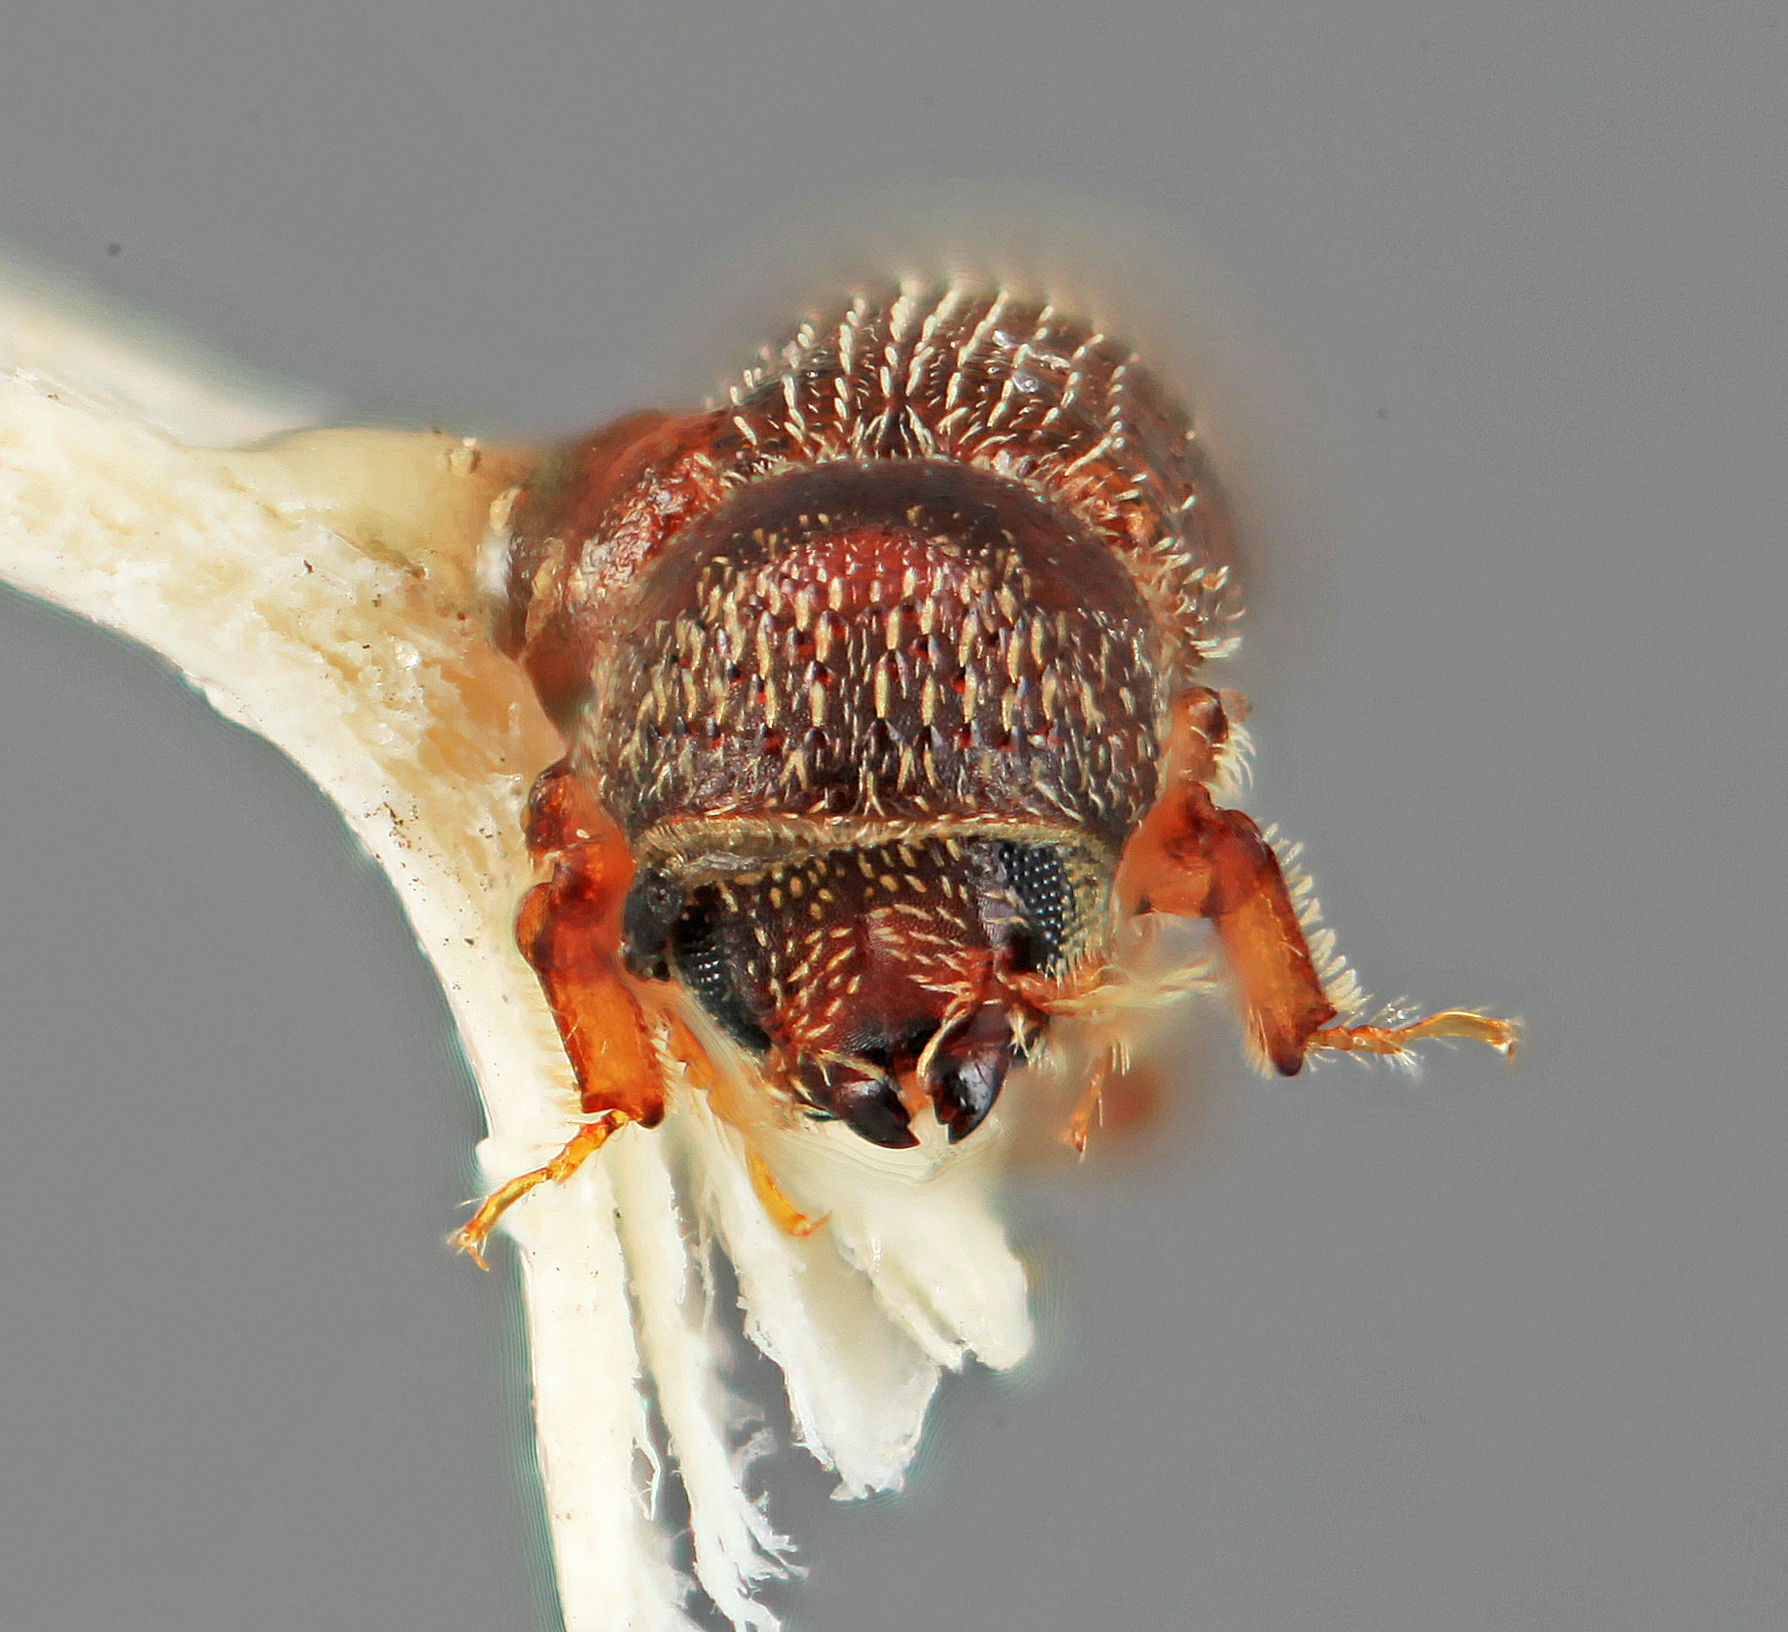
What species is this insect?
Thysanoes subsulcatus
